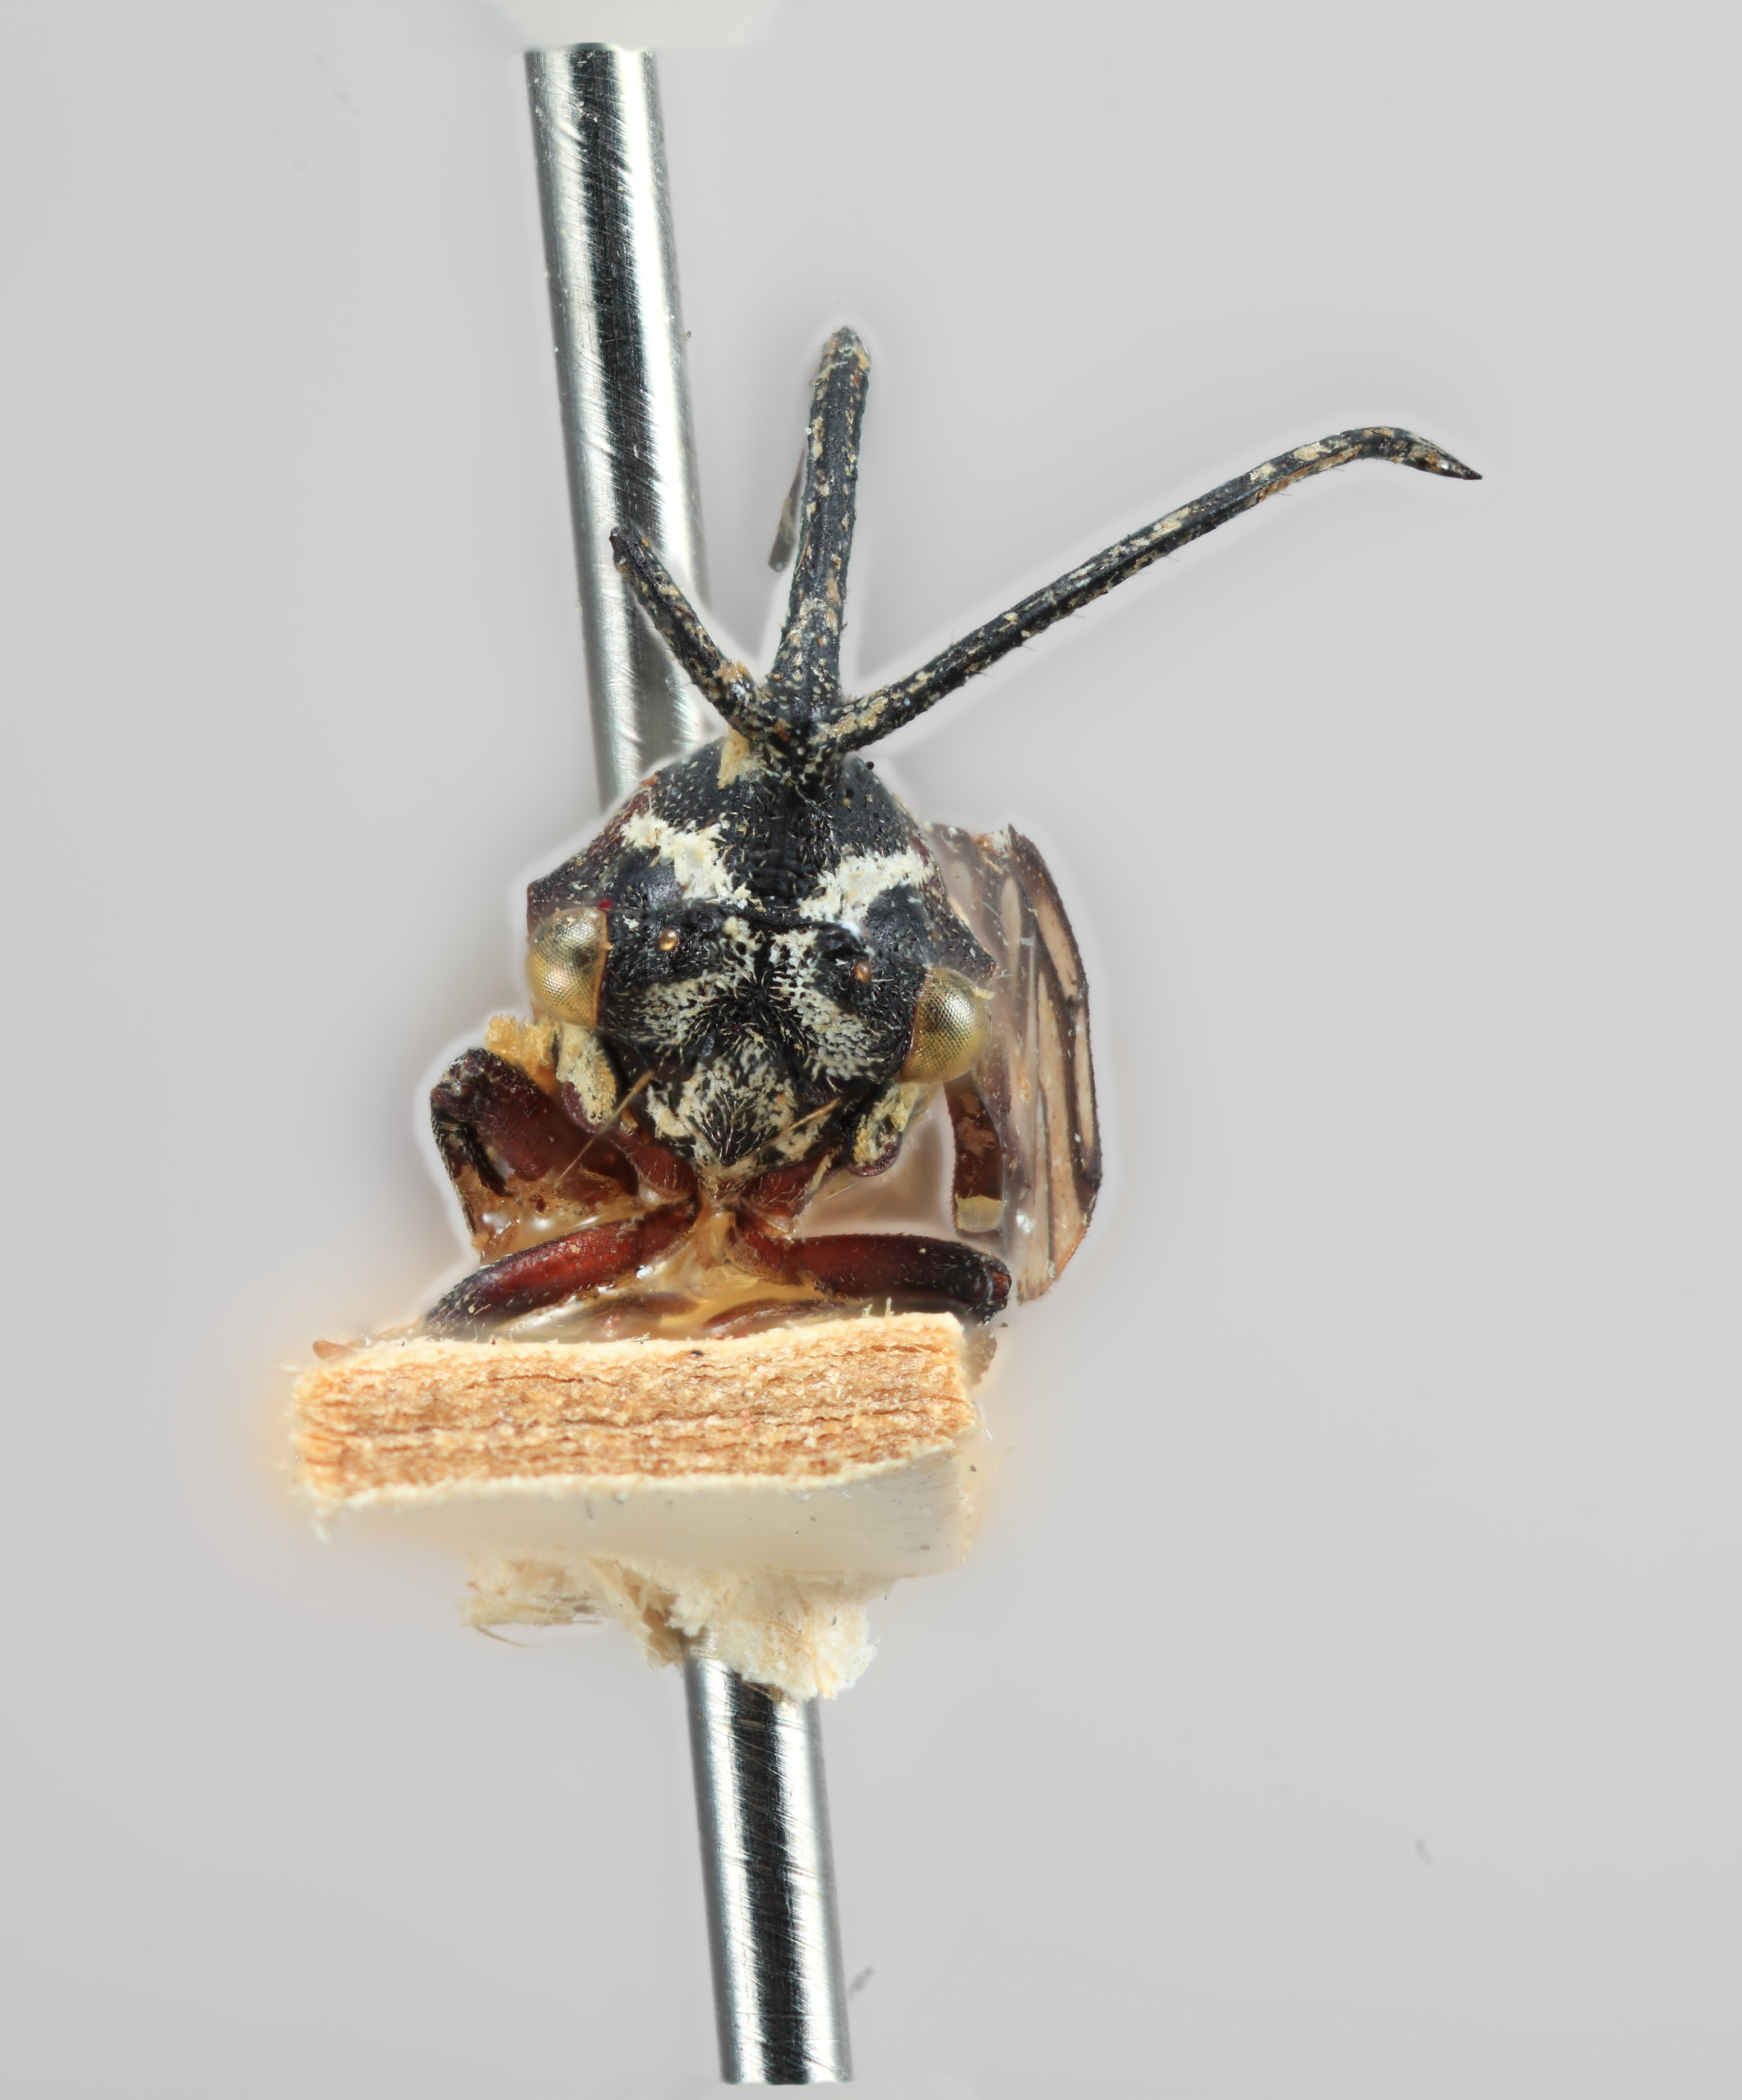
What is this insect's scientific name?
Stylocentrus rubrinigris
